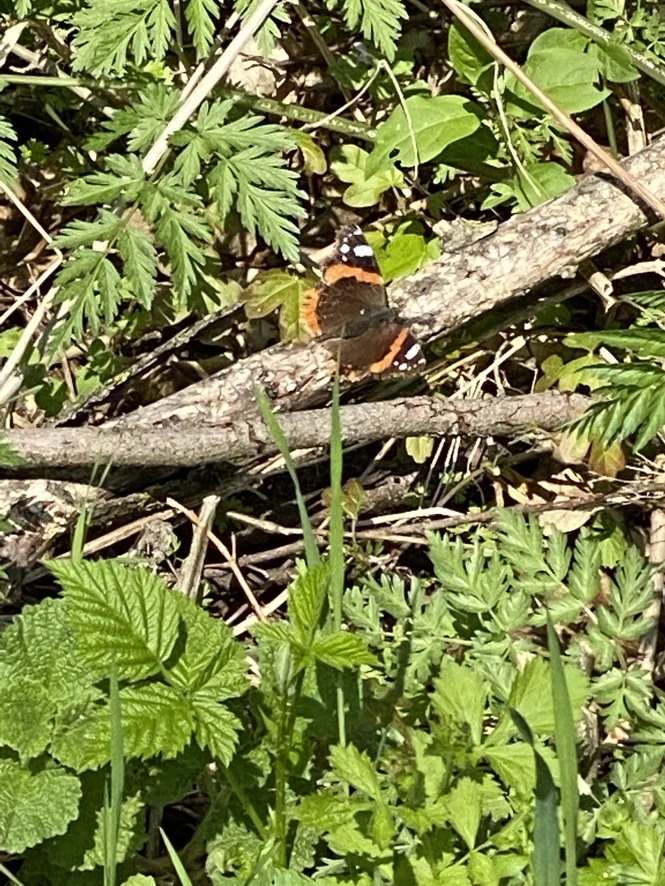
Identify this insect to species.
Vanessa atalanta
